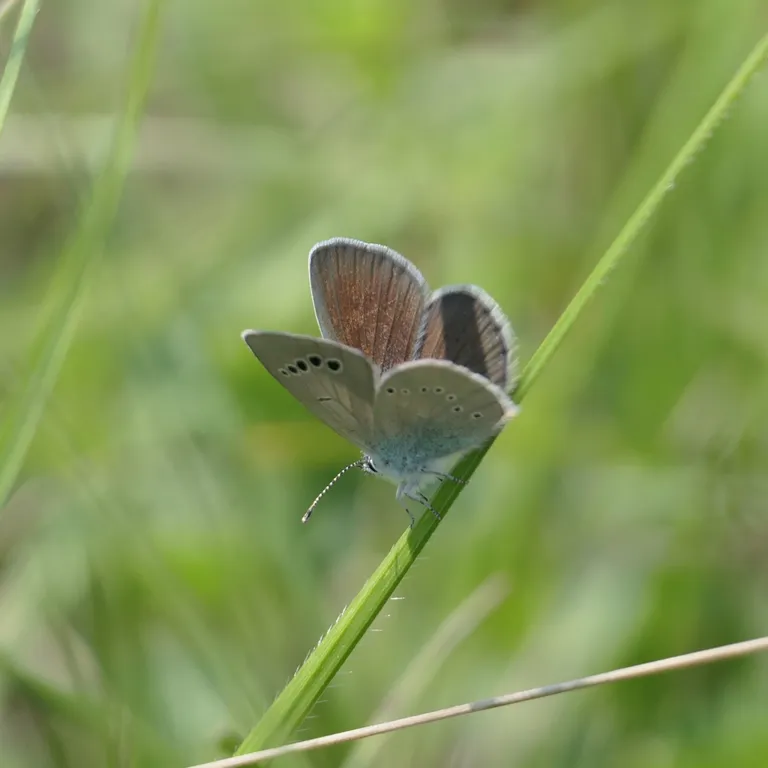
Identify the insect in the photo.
Glaucopsyche alexis
